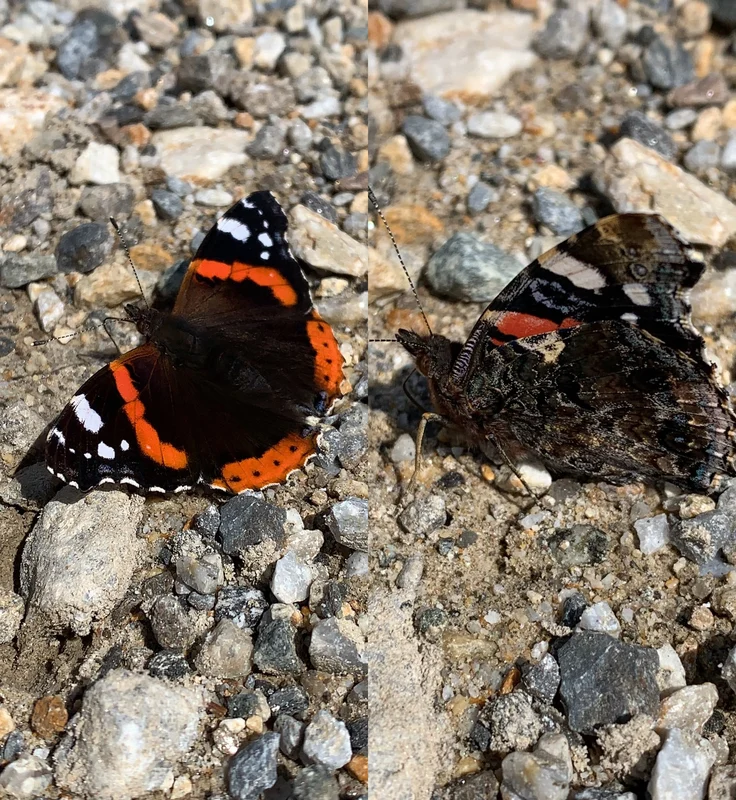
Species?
Vanessa atalanta
